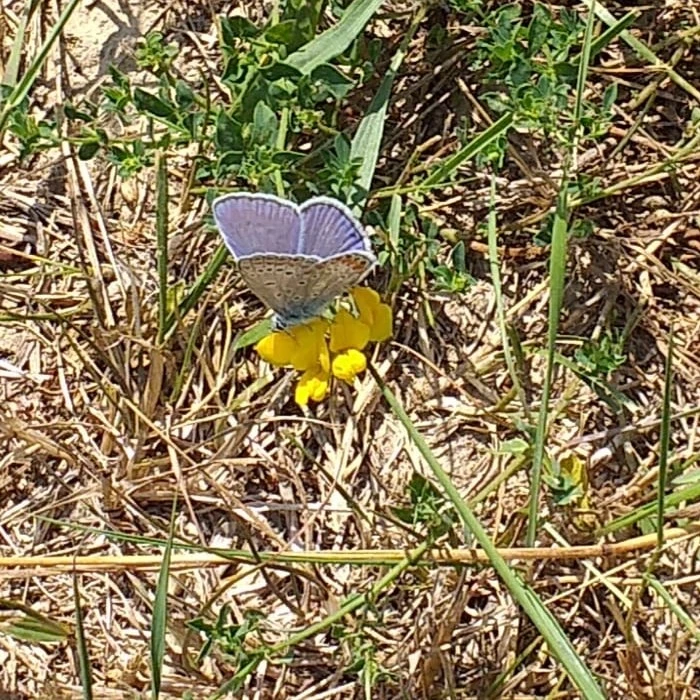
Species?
Polyommatus icarus
